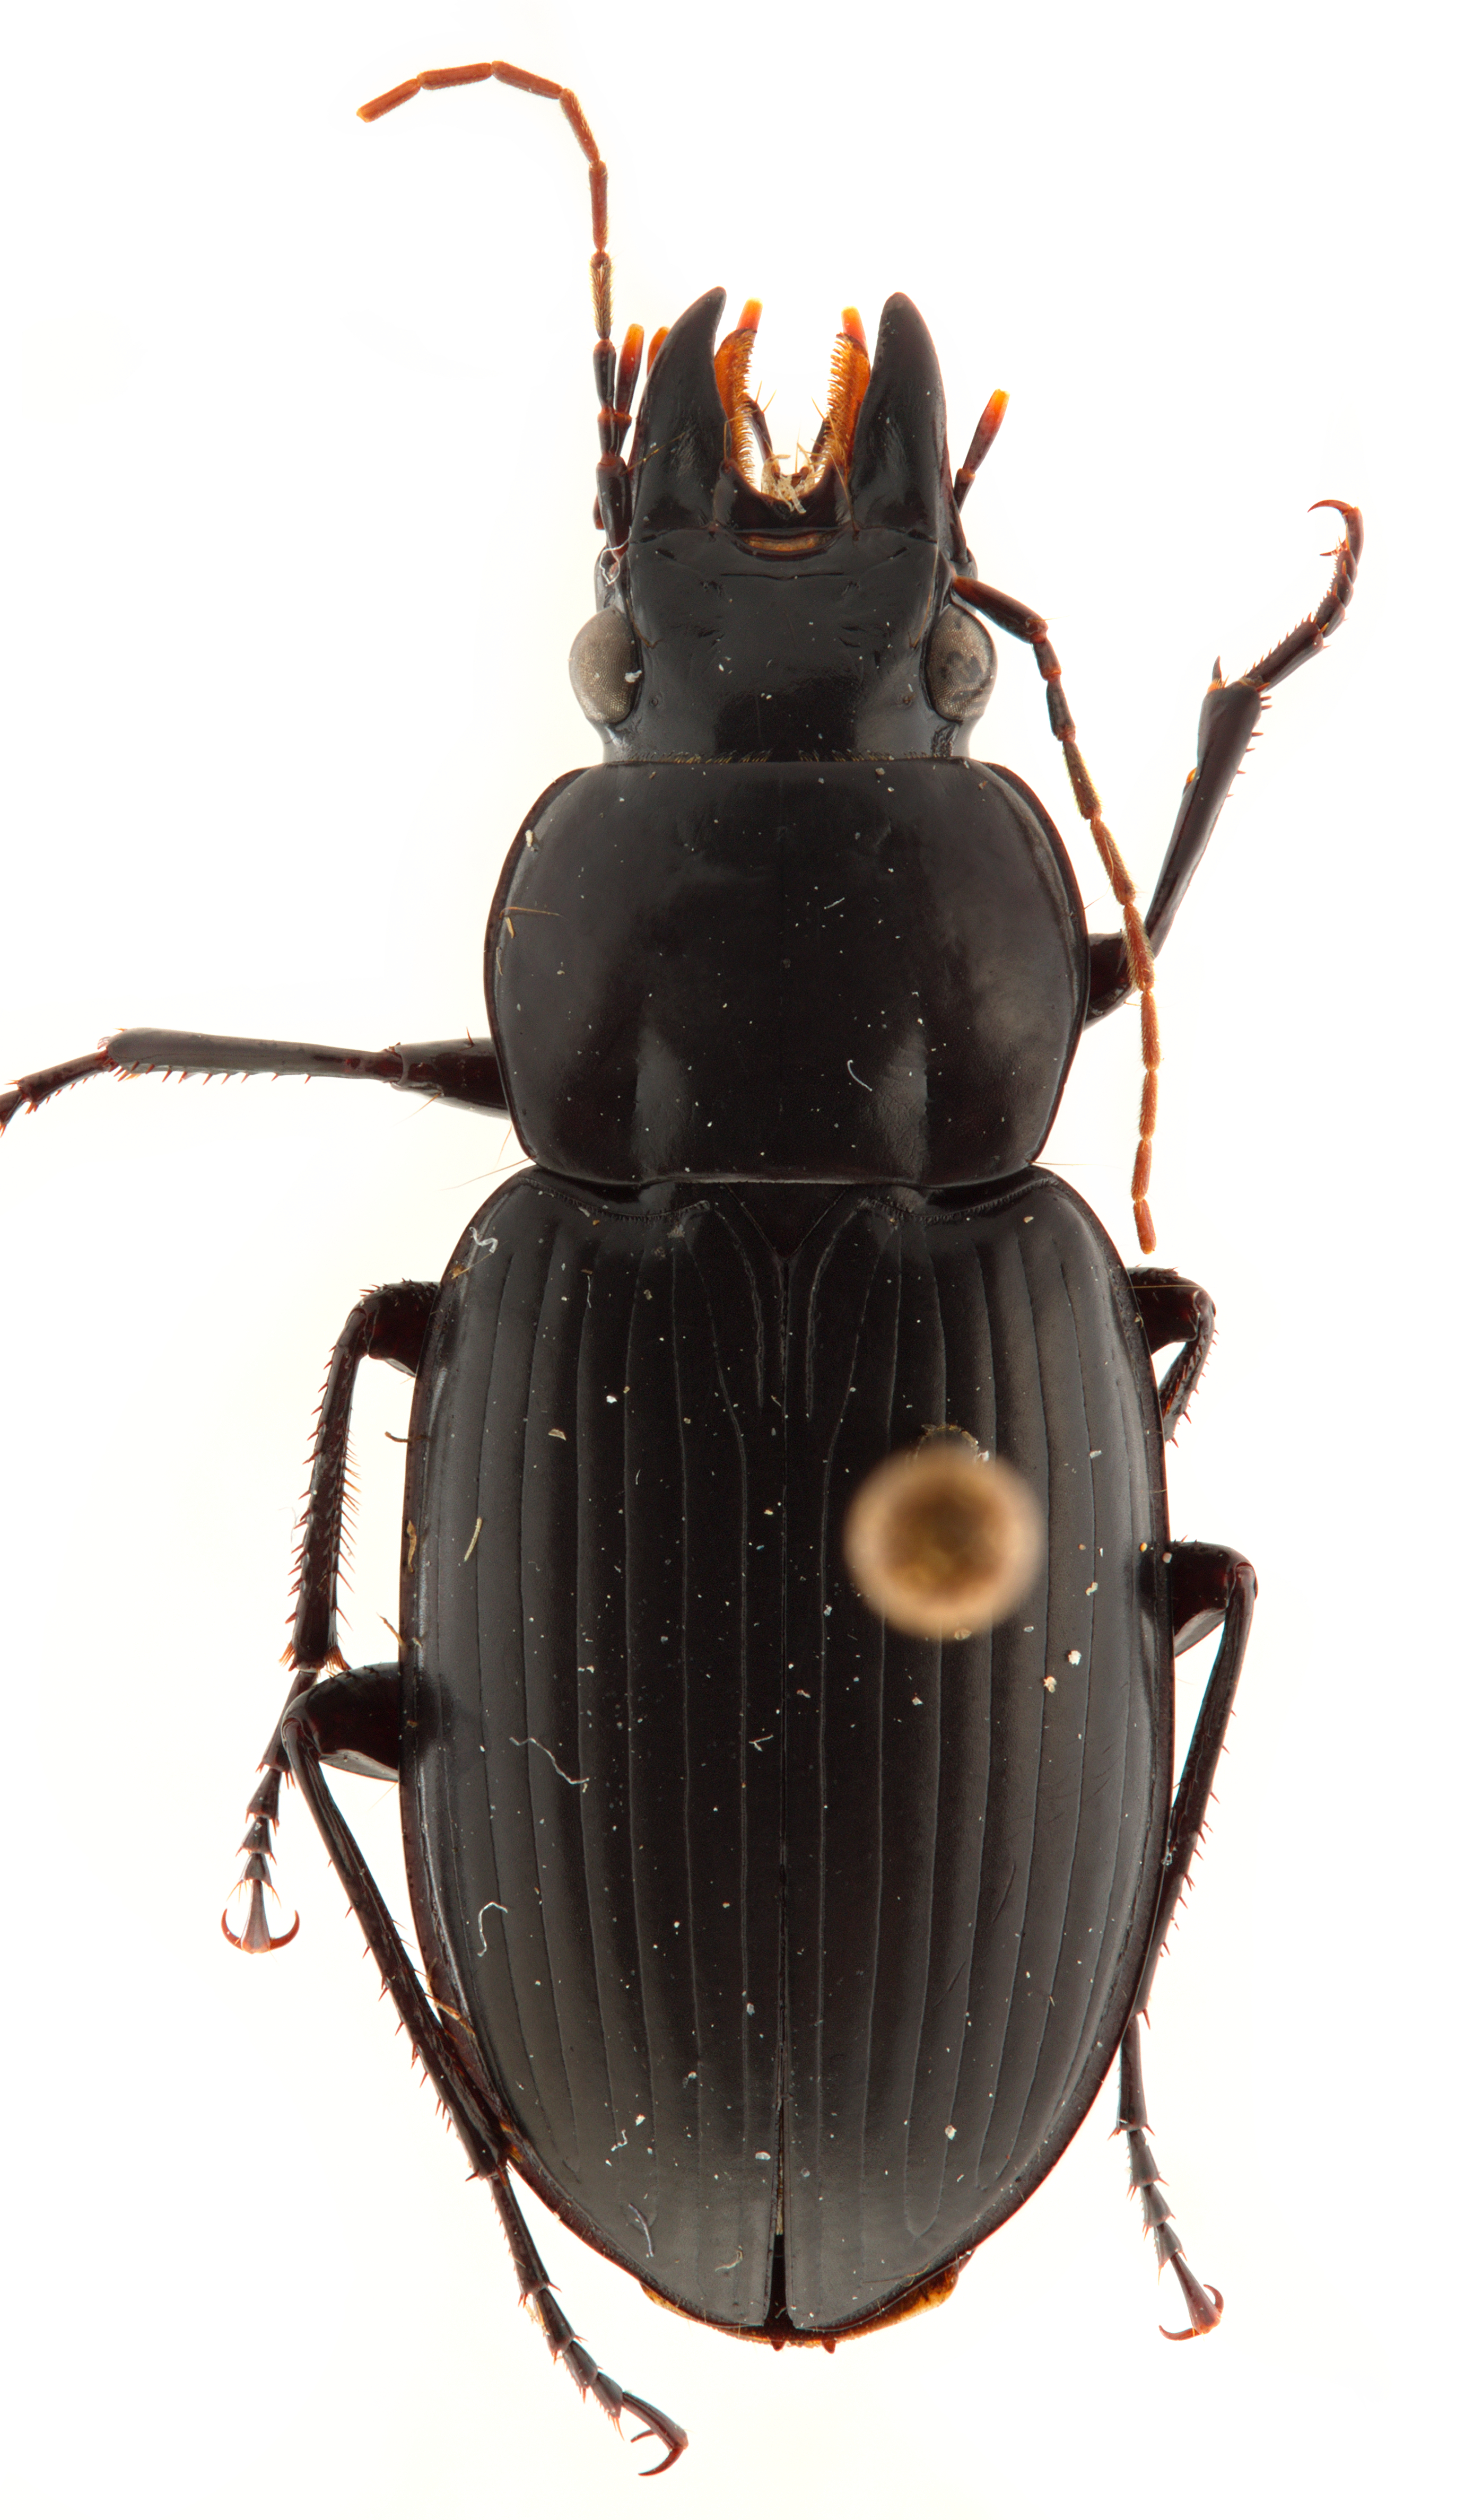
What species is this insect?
Diplocheila latifrons
